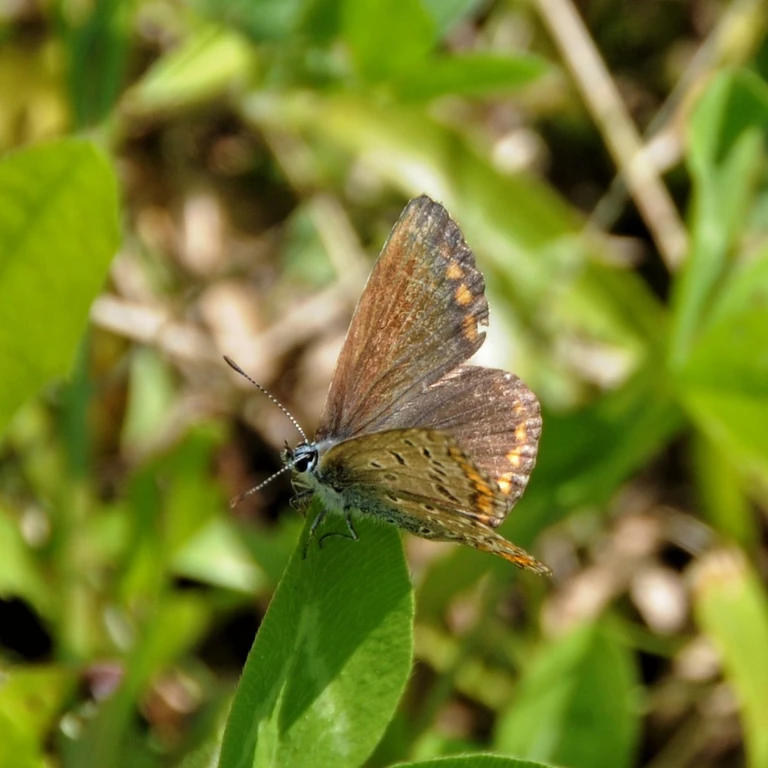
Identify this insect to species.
Polyommatus icarus
